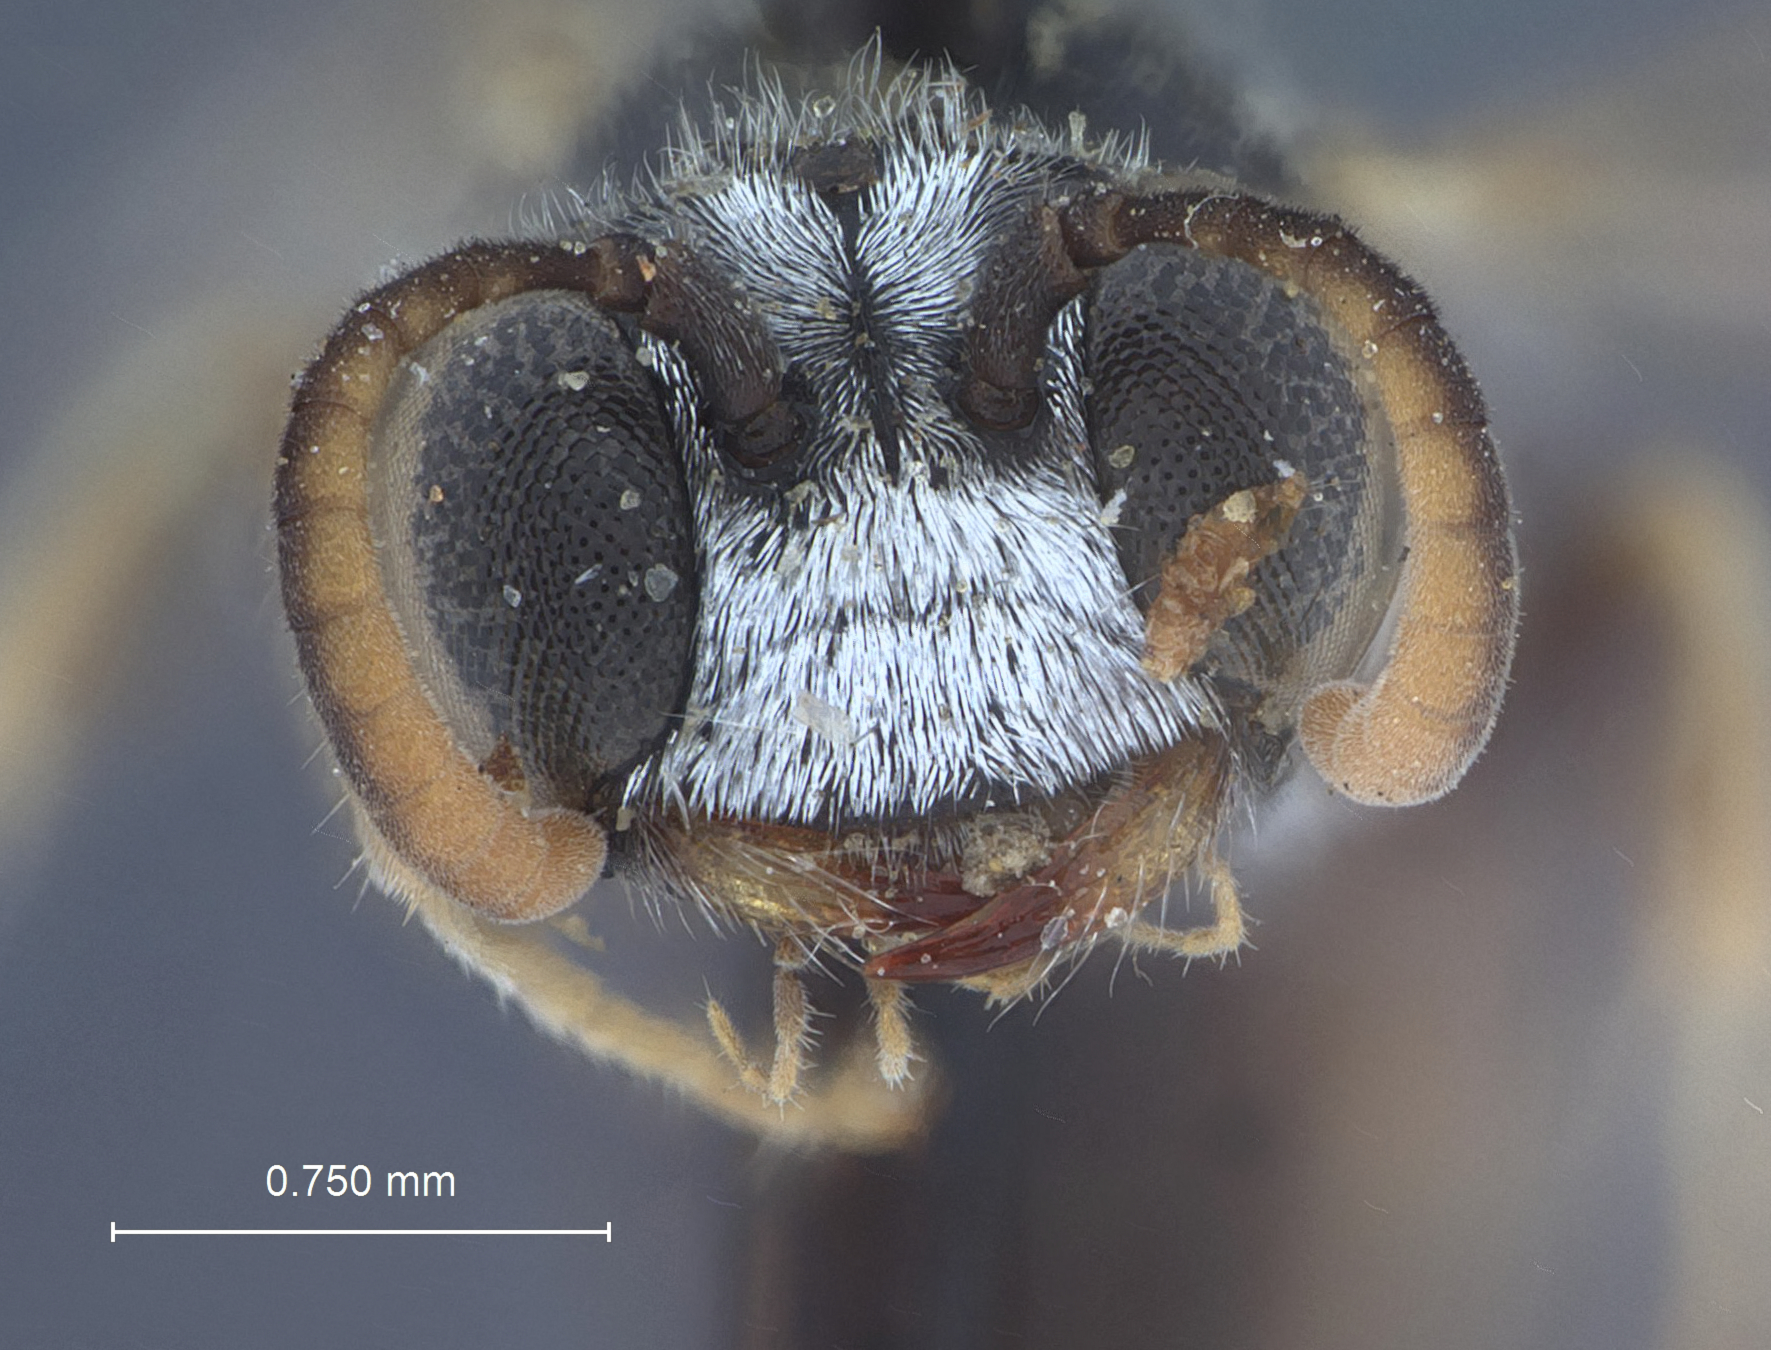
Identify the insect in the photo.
Psenia albifacies
